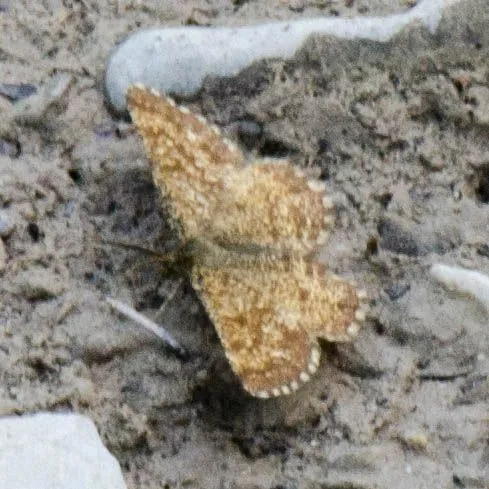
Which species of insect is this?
Ematurga atomaria
